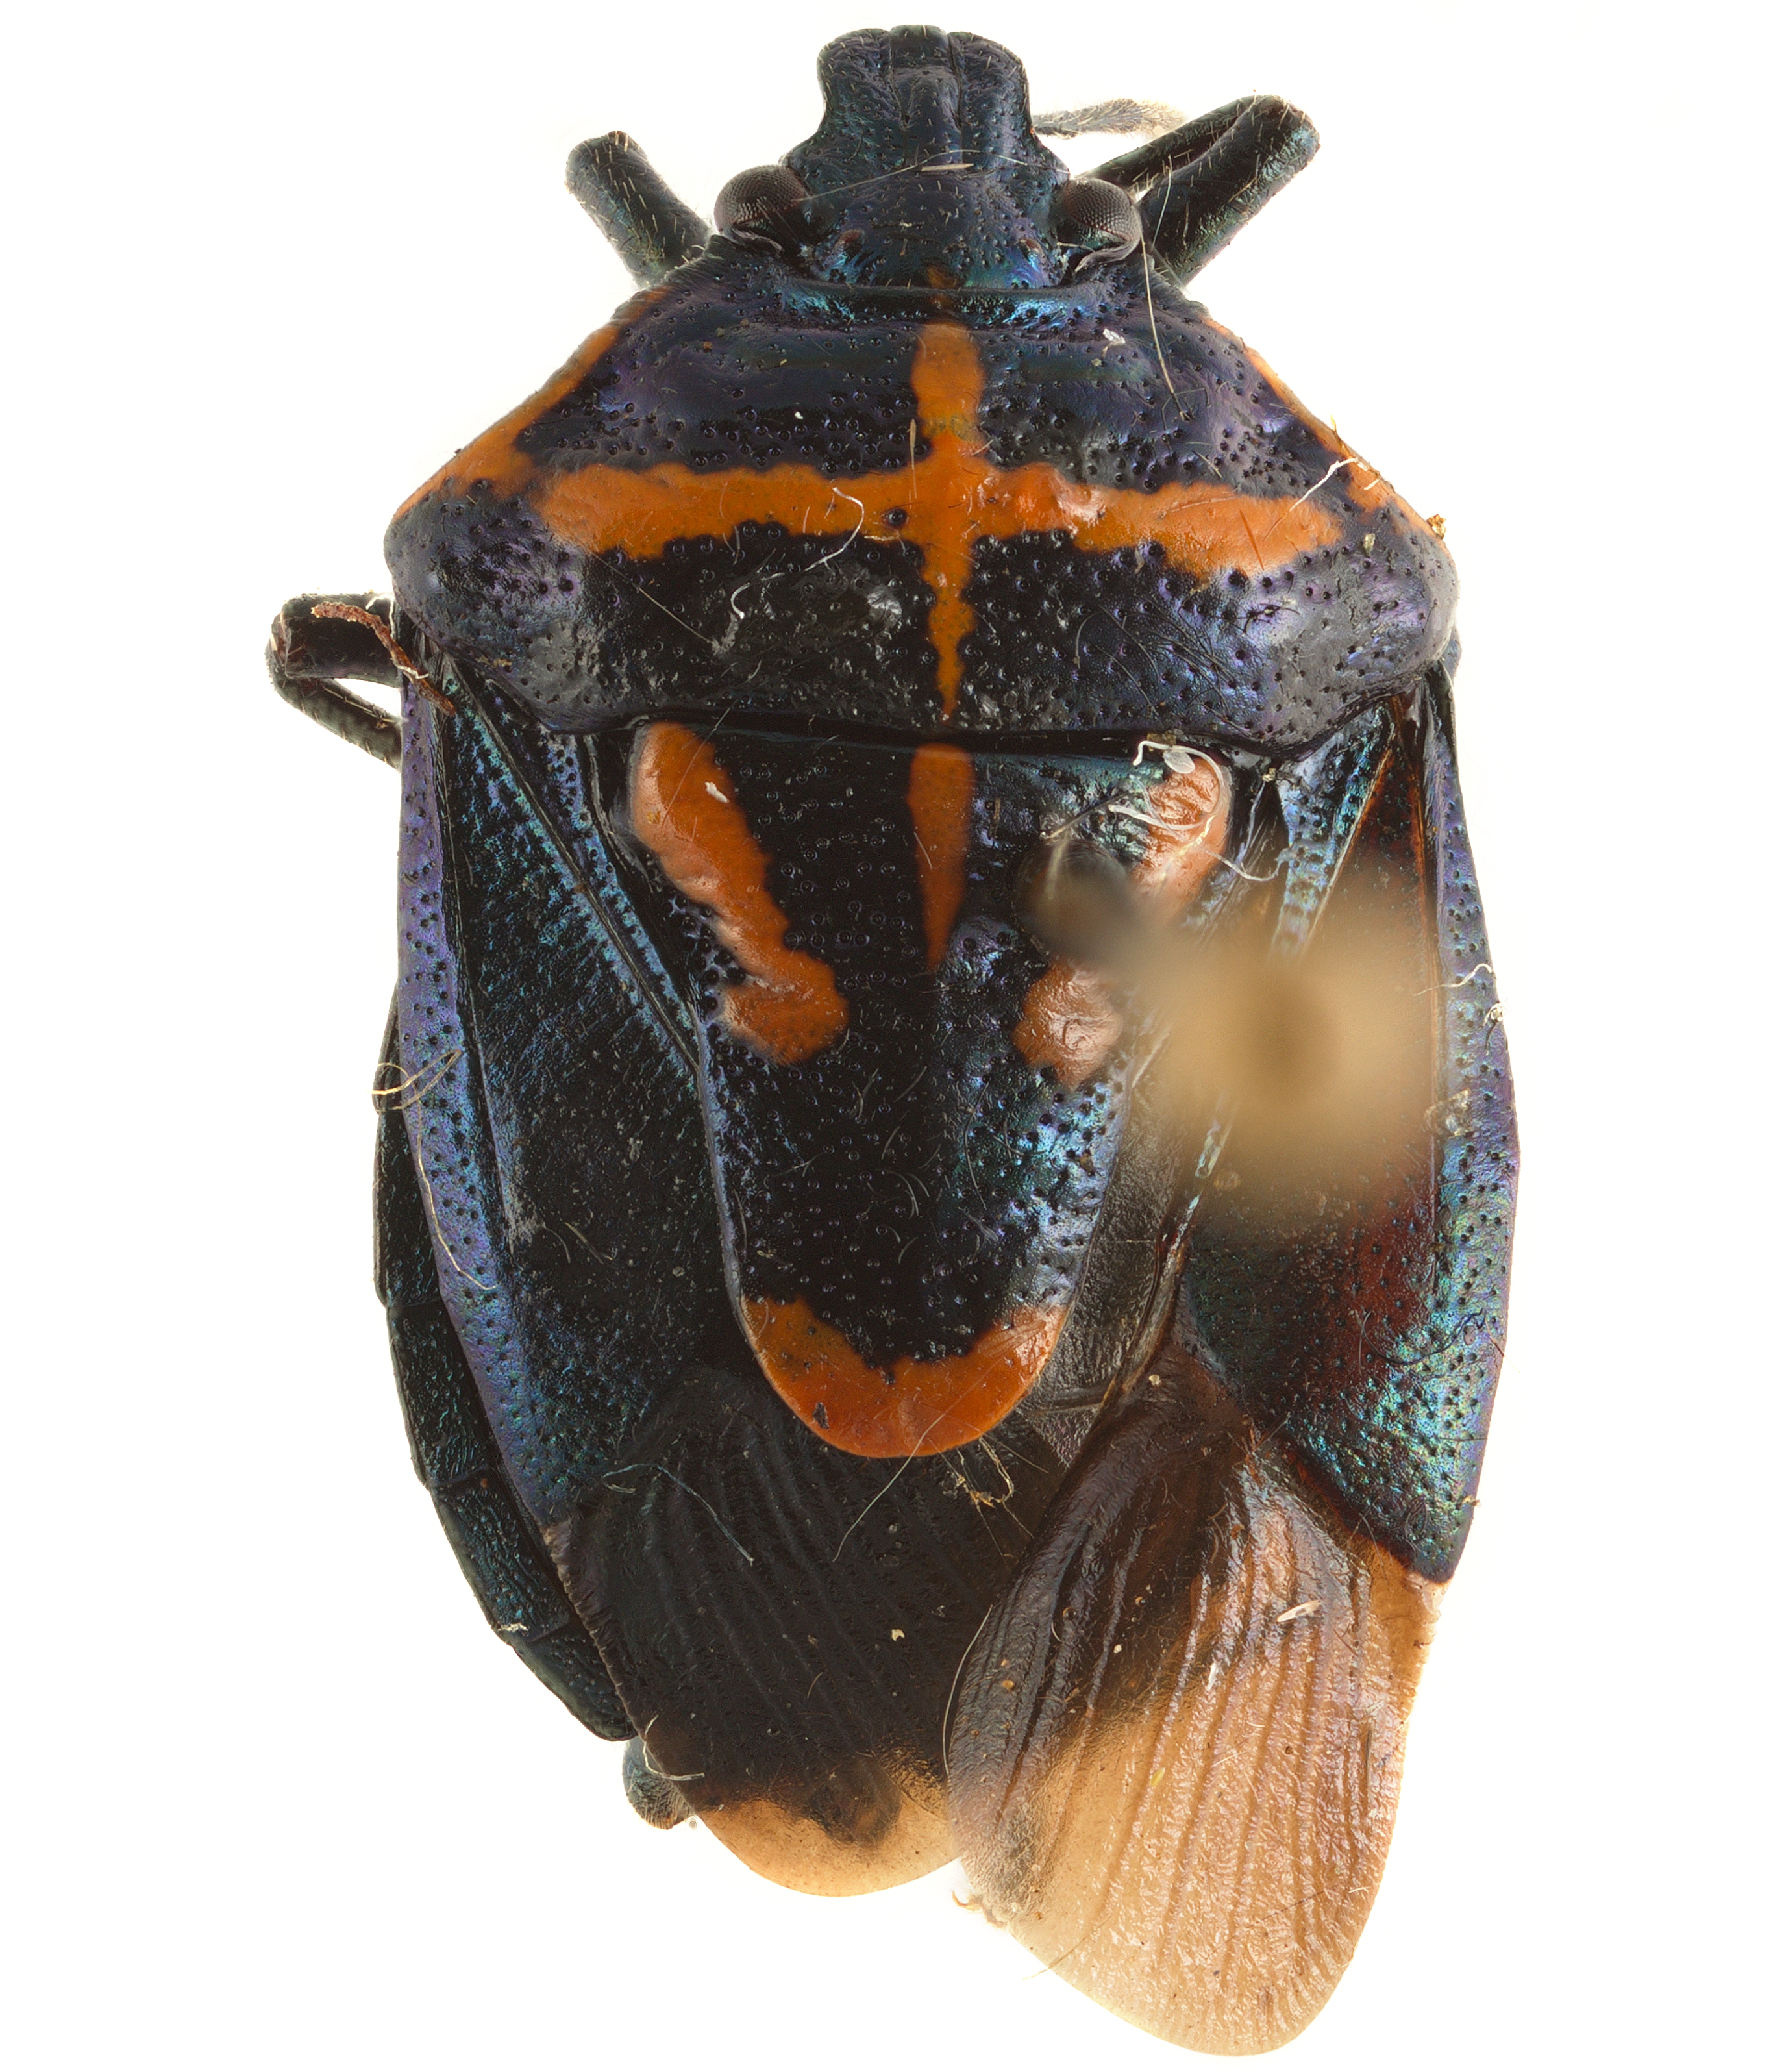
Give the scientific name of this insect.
Comperocoris roehneri
